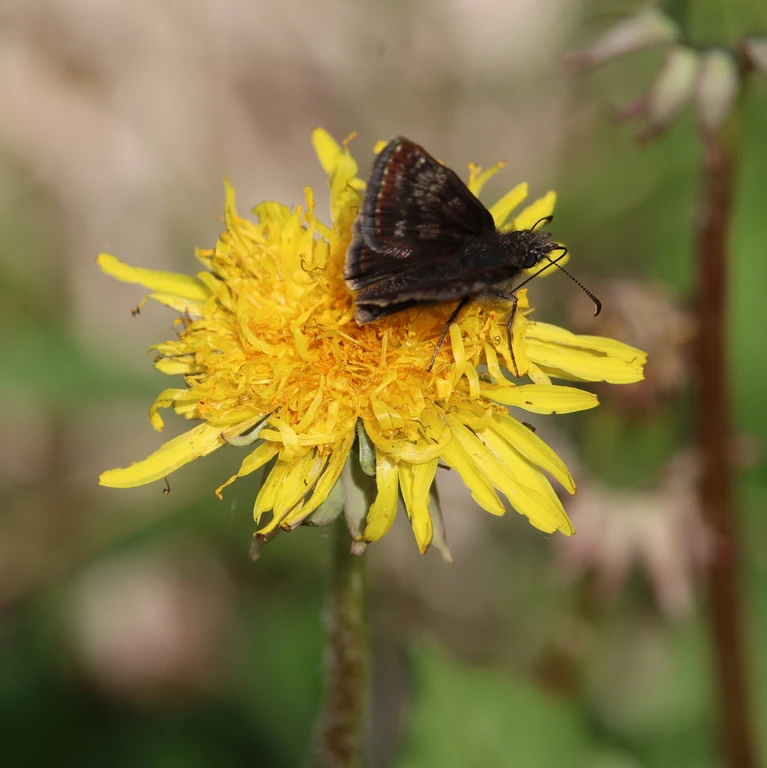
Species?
Erynnis tages
